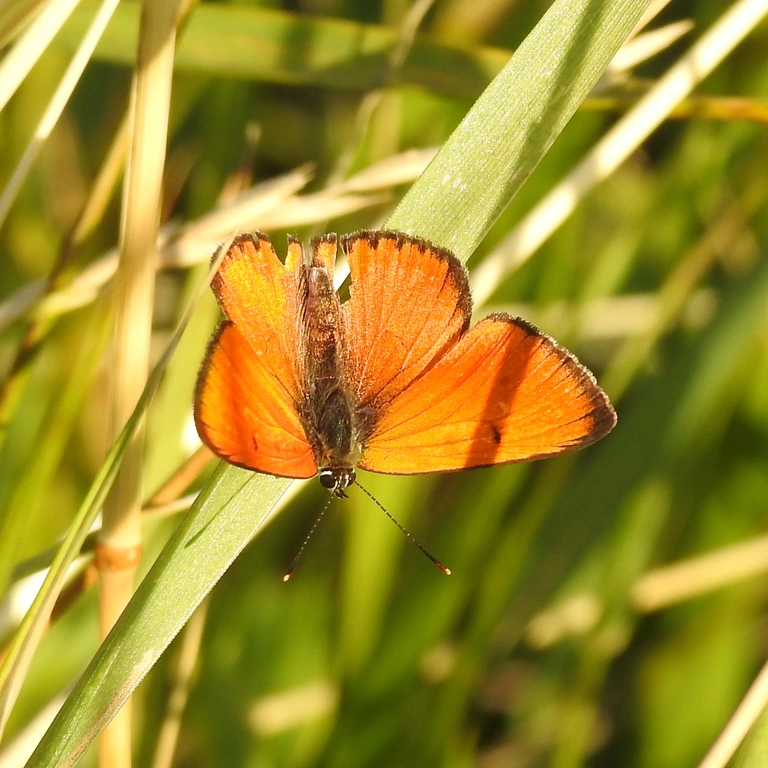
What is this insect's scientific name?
Lycaena dispar
